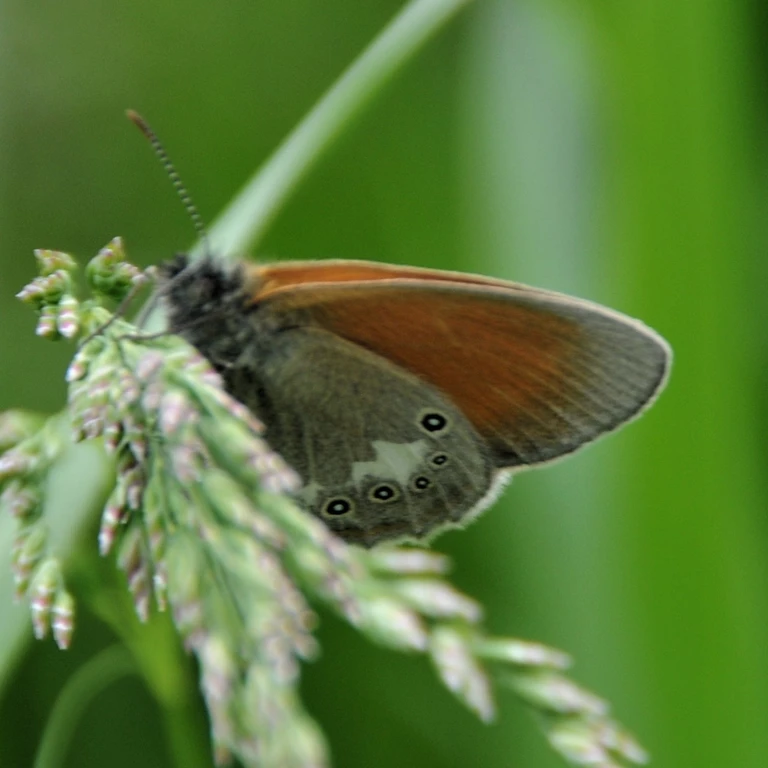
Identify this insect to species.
Coenonympha glycerion (also Coenonympha iphis)
